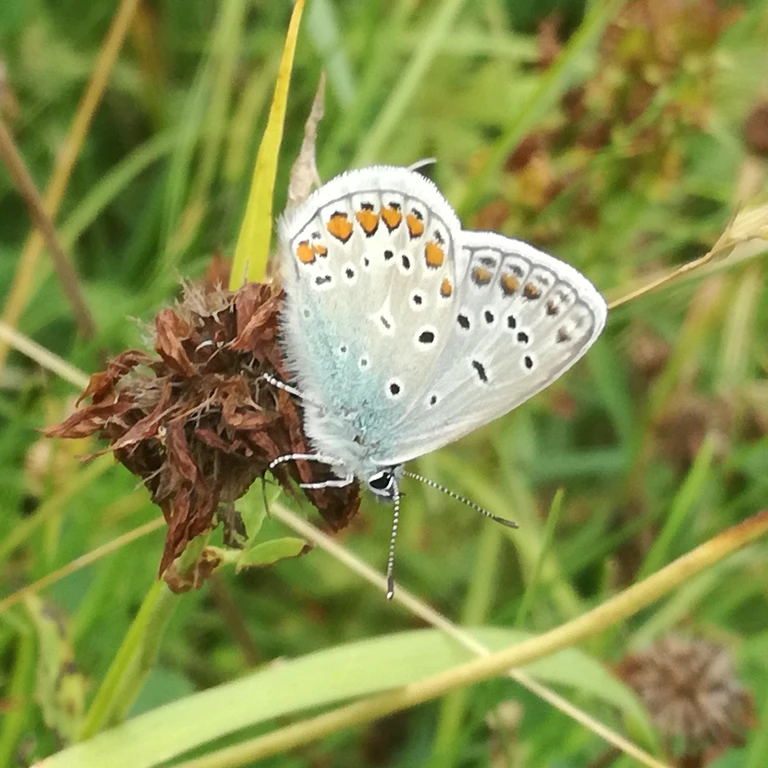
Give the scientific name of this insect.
Polyommatus icarus
